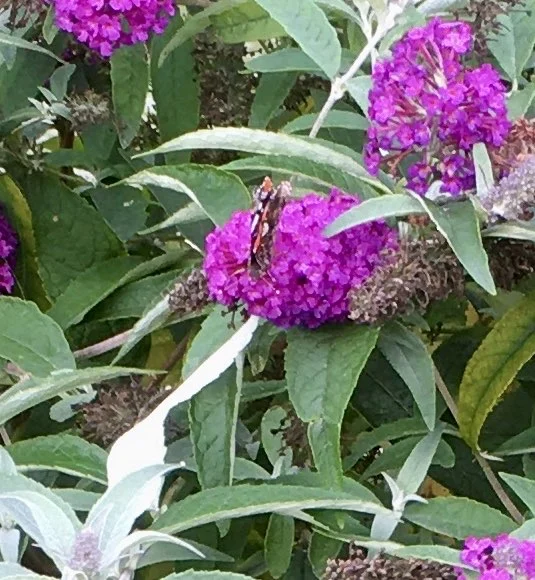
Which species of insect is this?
Vanessa atalanta
